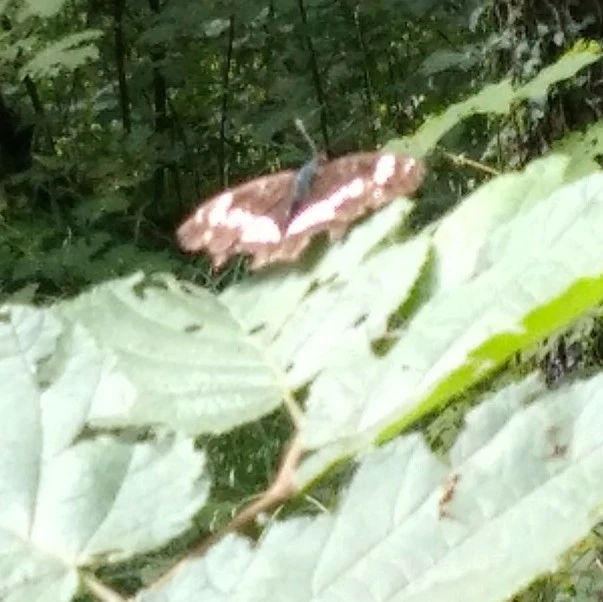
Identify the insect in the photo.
Limenitis camilla (also Ladoga camilla)
